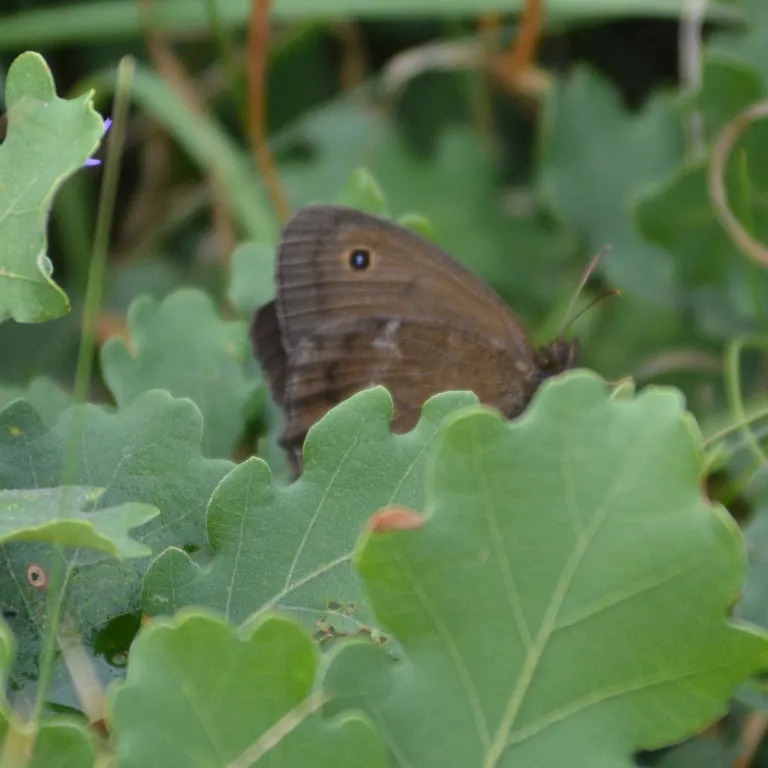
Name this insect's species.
Minois dryas
